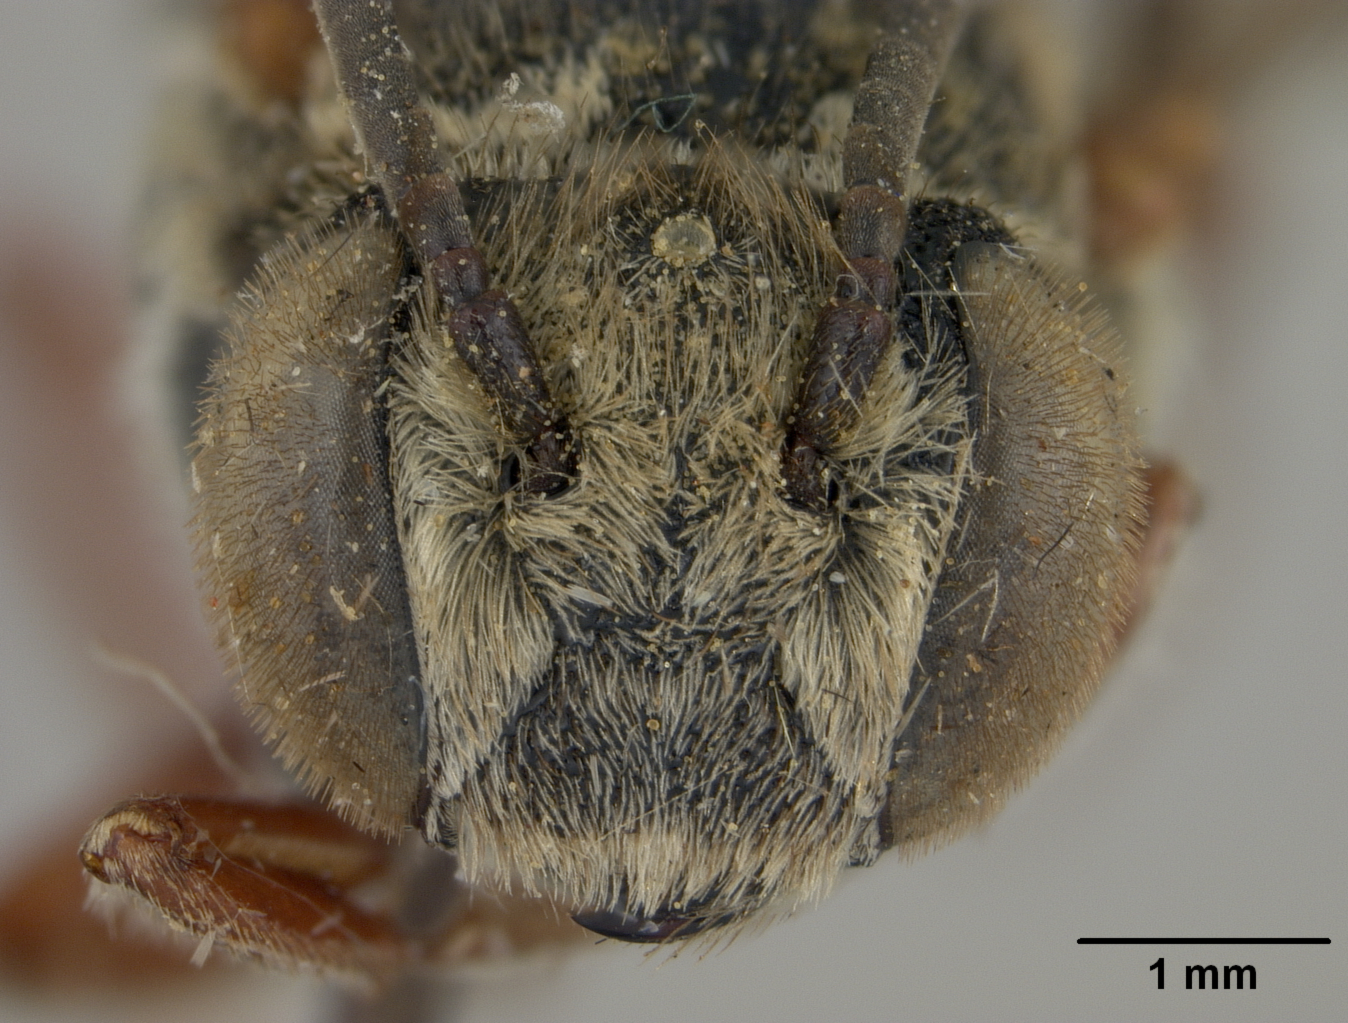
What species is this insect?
Coelioxys pratti
